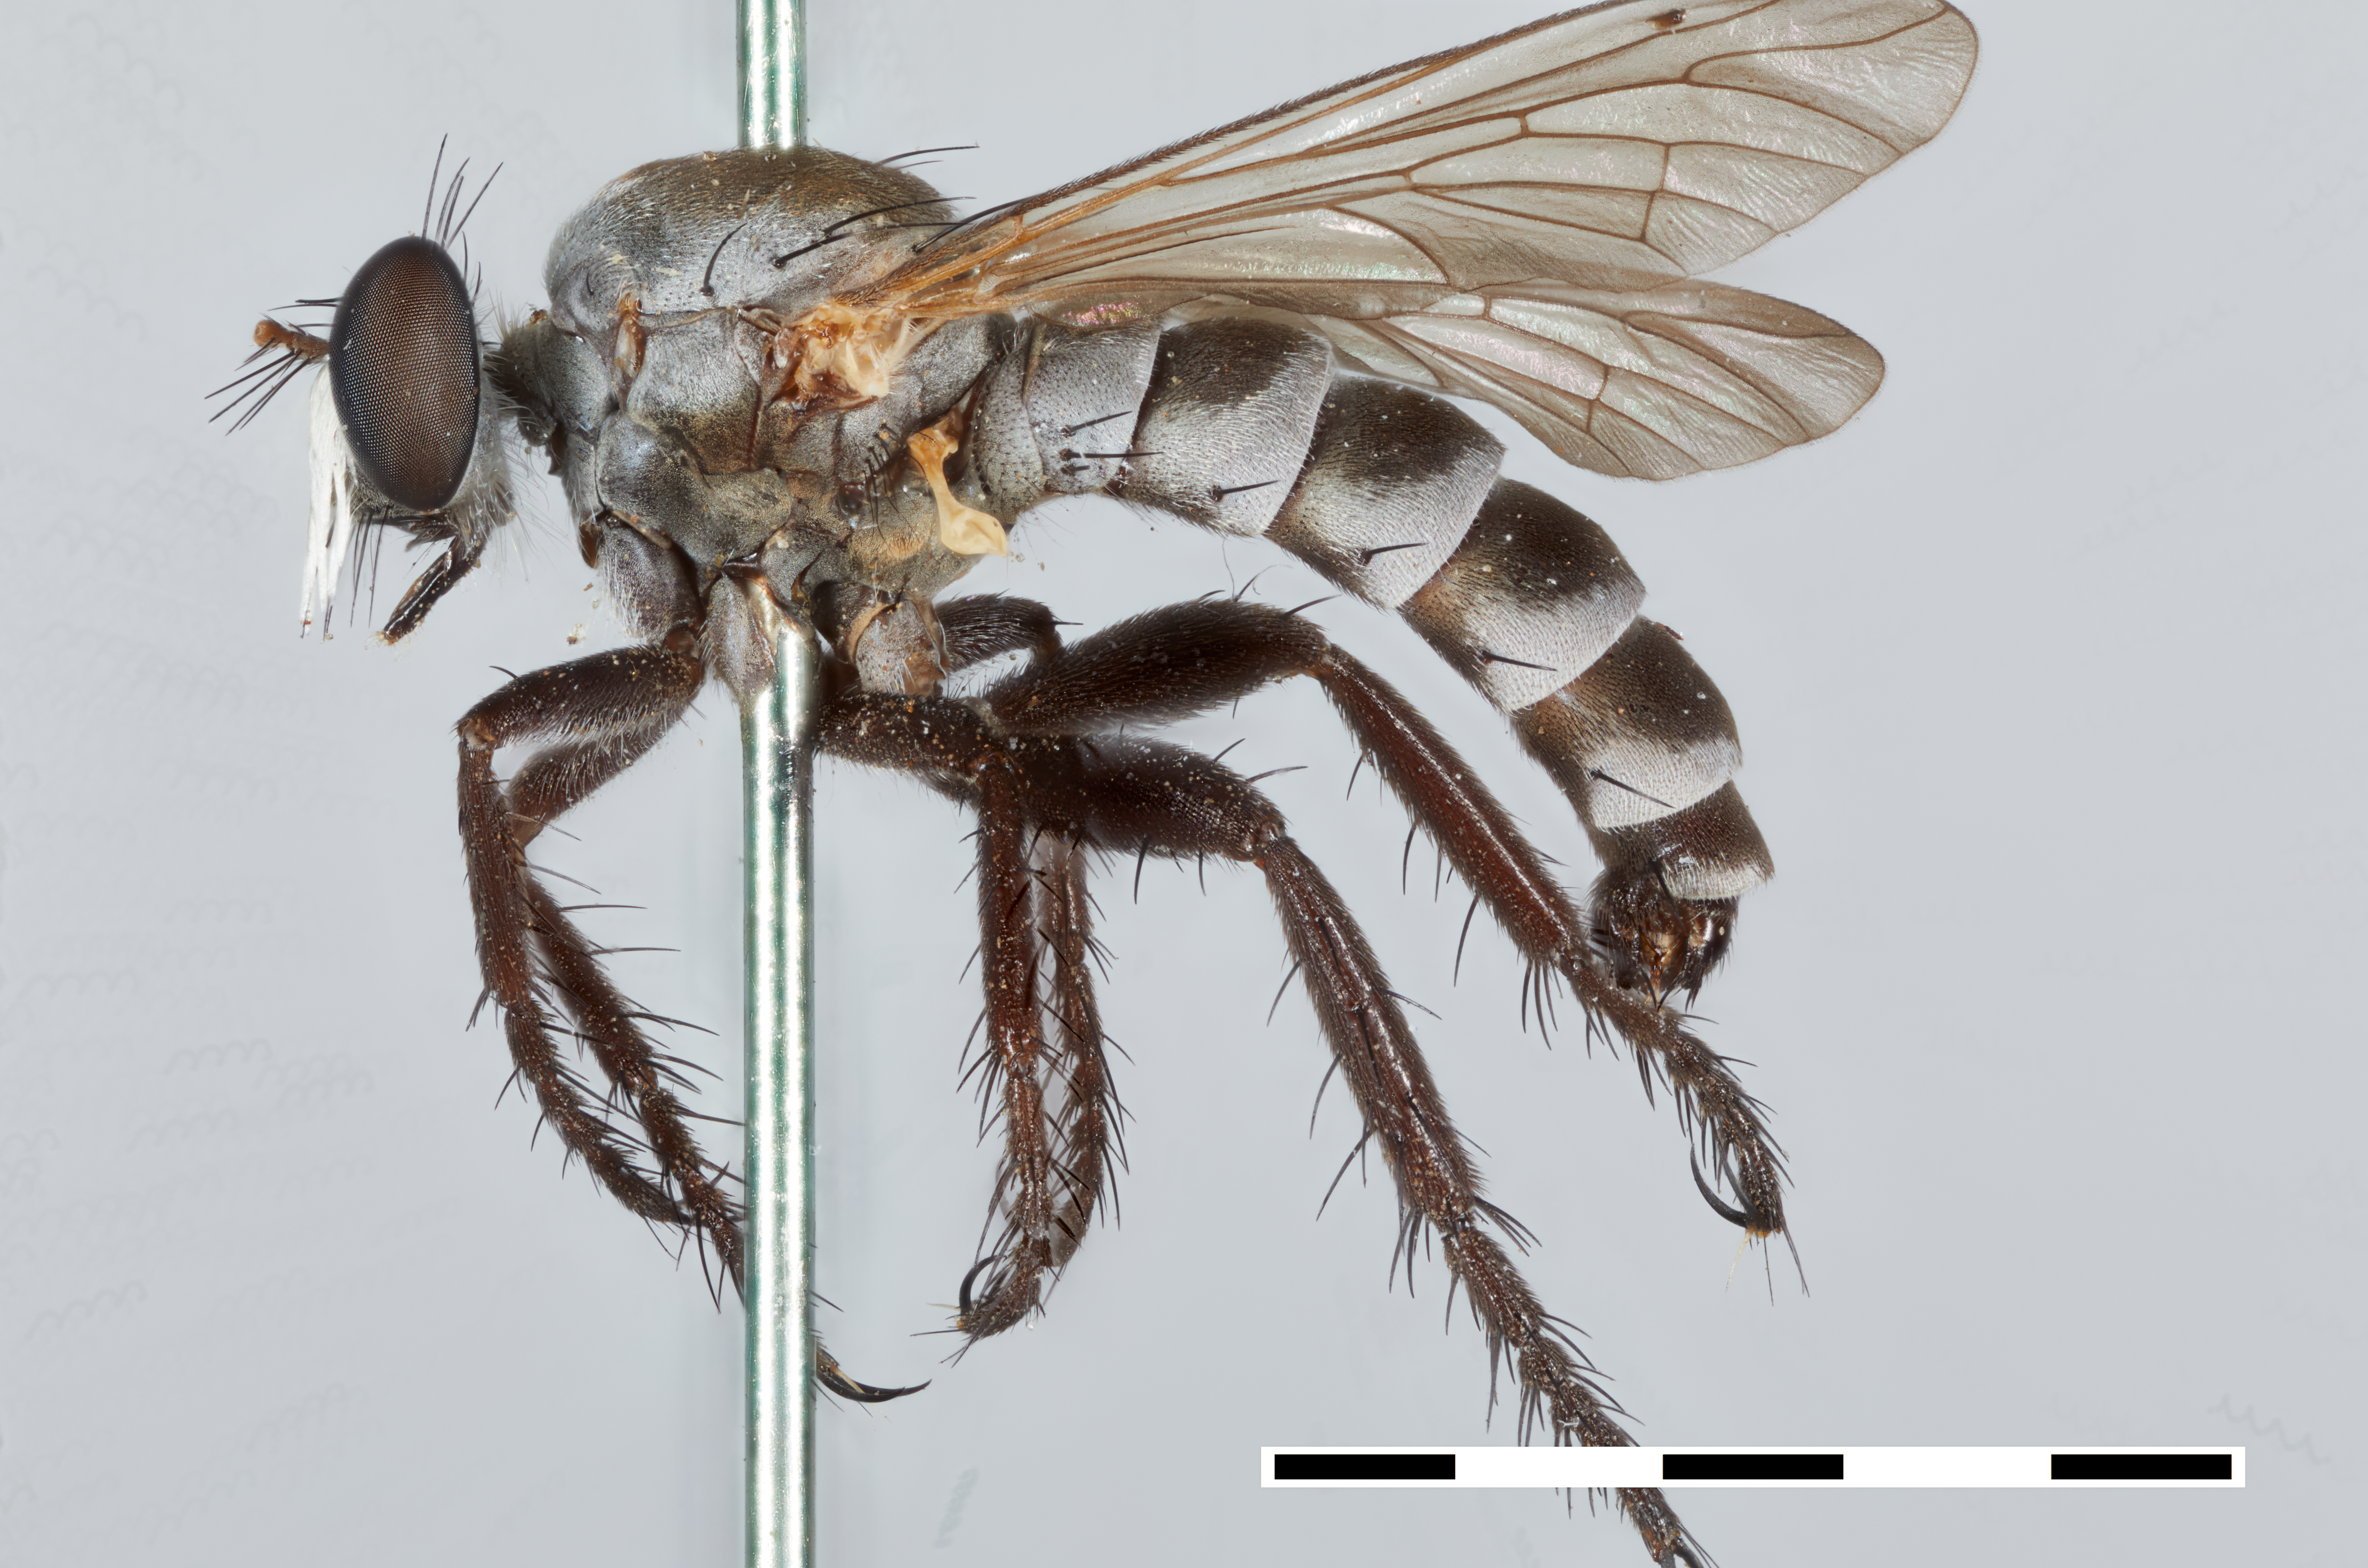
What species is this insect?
Anypodetus londti
